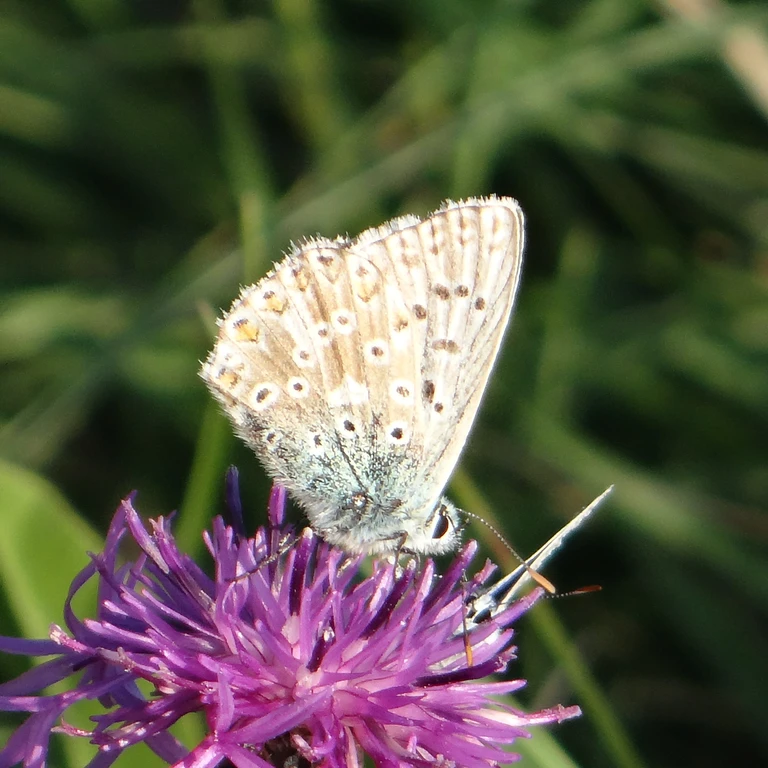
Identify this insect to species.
Lysandra coridon
